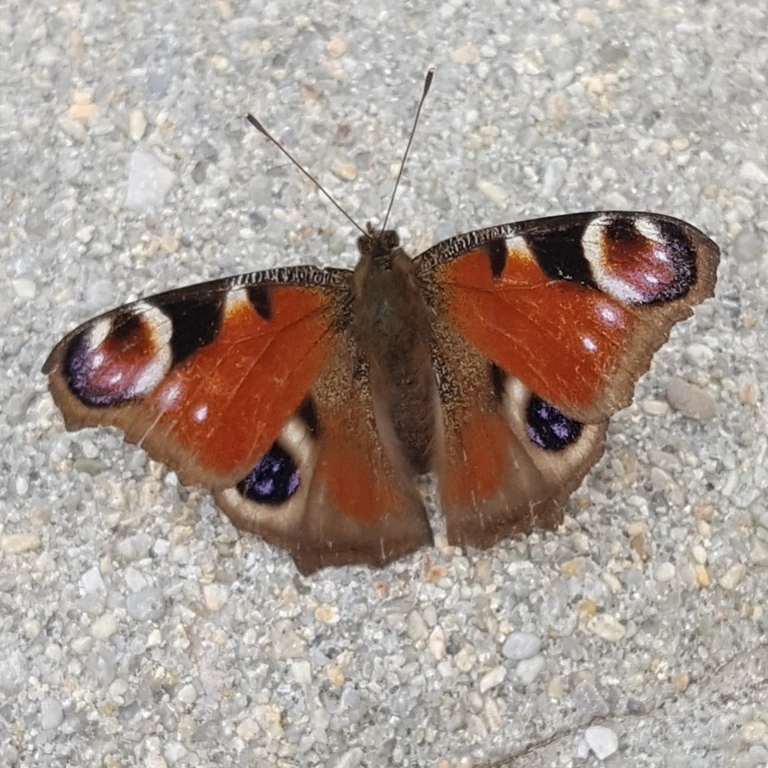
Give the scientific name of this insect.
Aglais io
